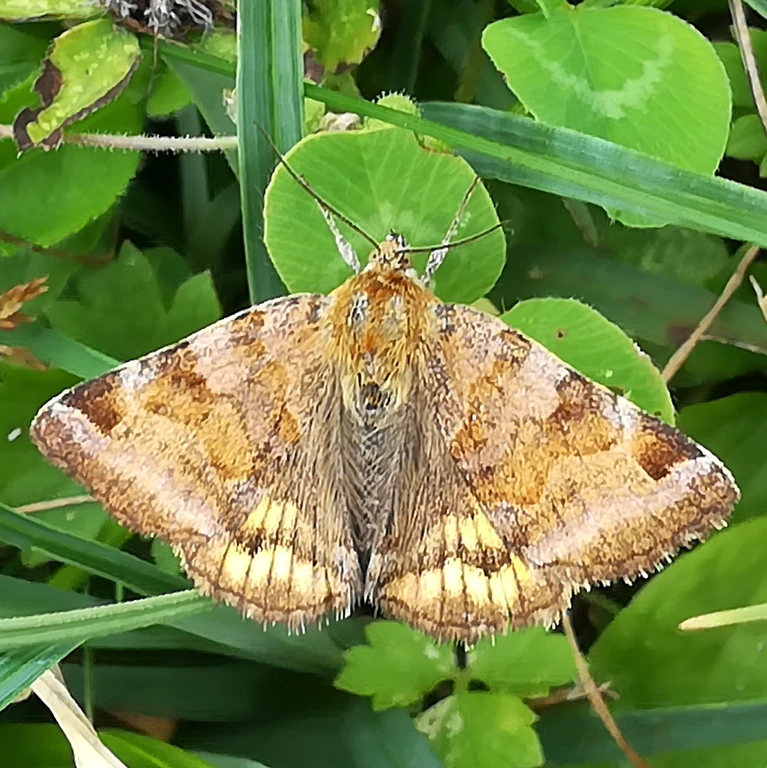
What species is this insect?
Euclidia glyphica
